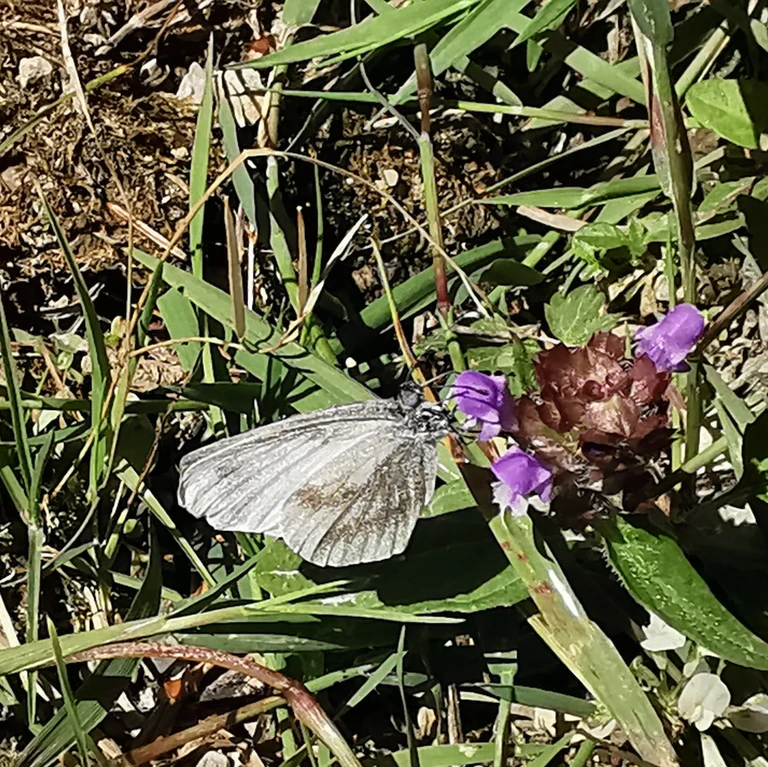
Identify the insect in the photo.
Leptidea sinapis/juvernica
